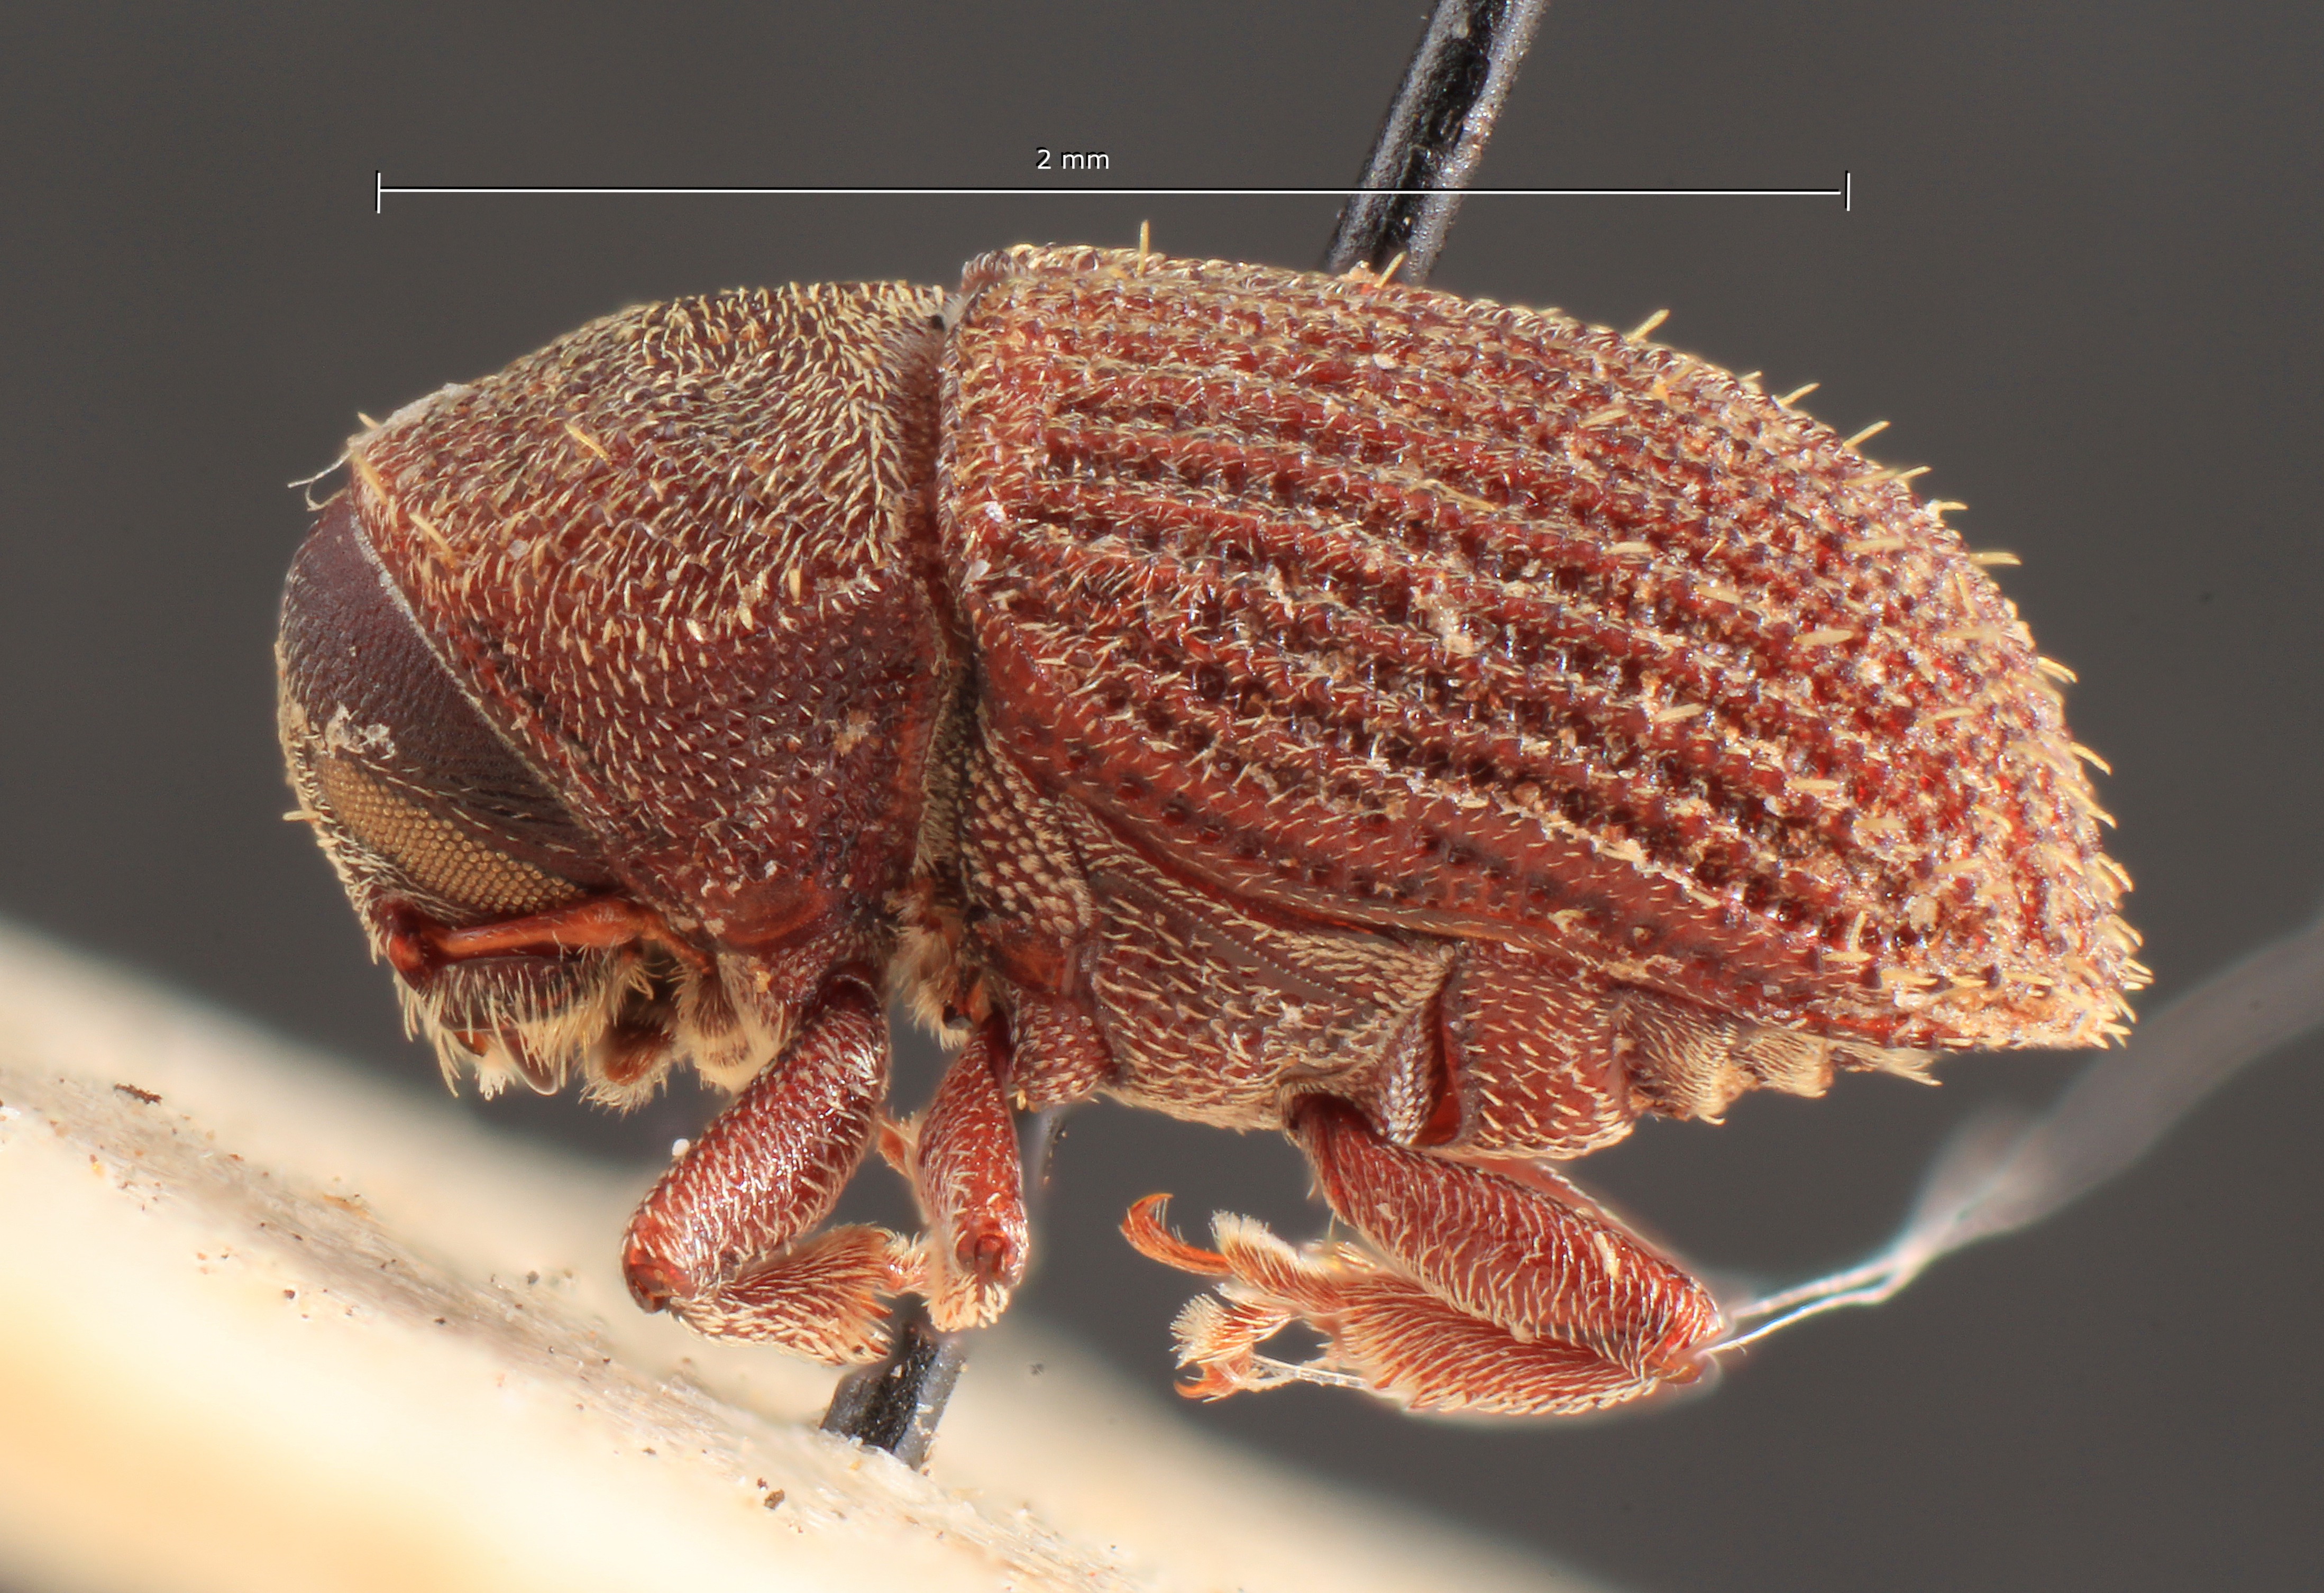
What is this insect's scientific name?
Hylesinus javanus
